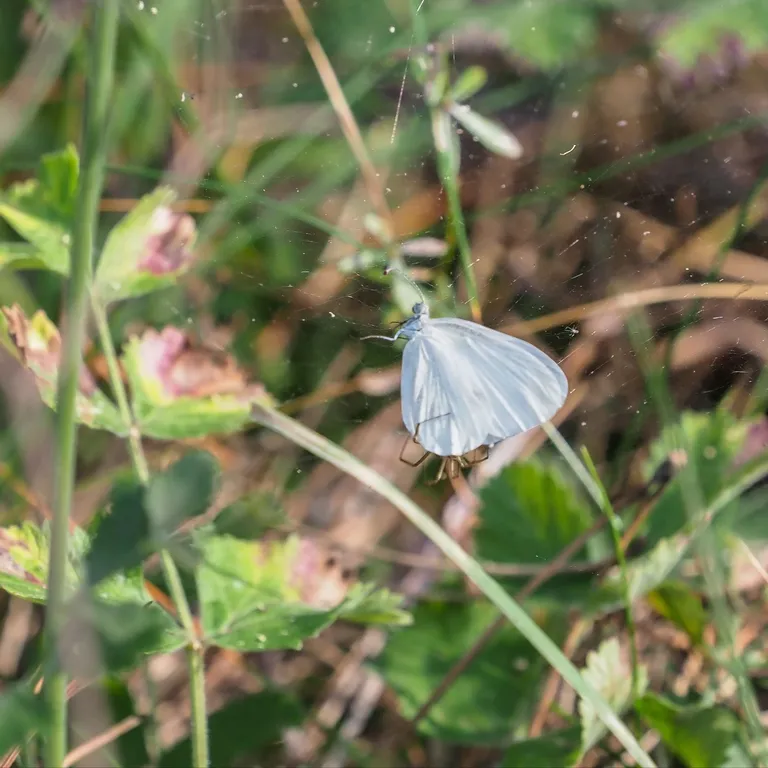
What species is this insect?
Leptidea sinapis/juvernica
